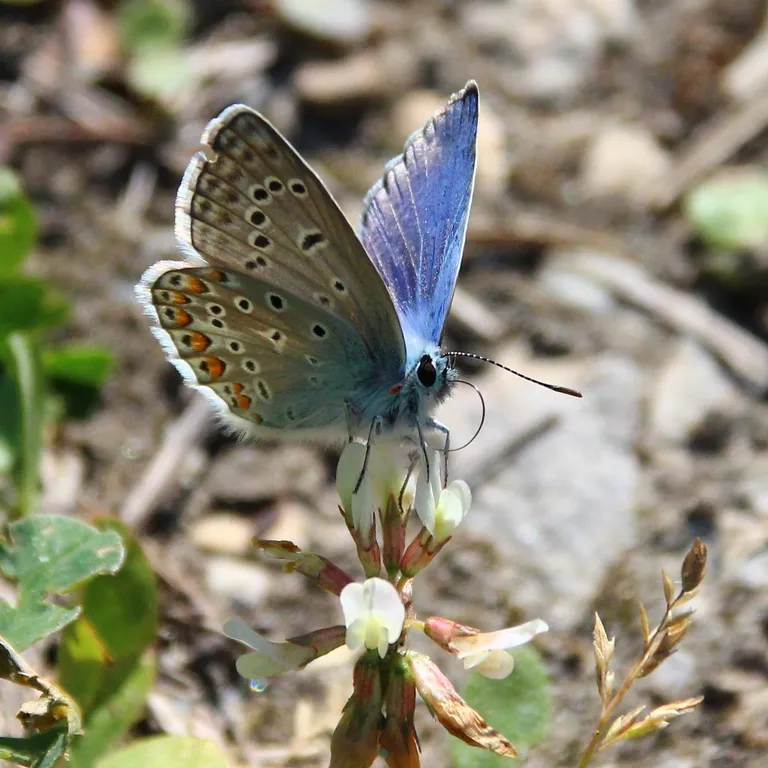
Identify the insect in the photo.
Polyommatus icarus
